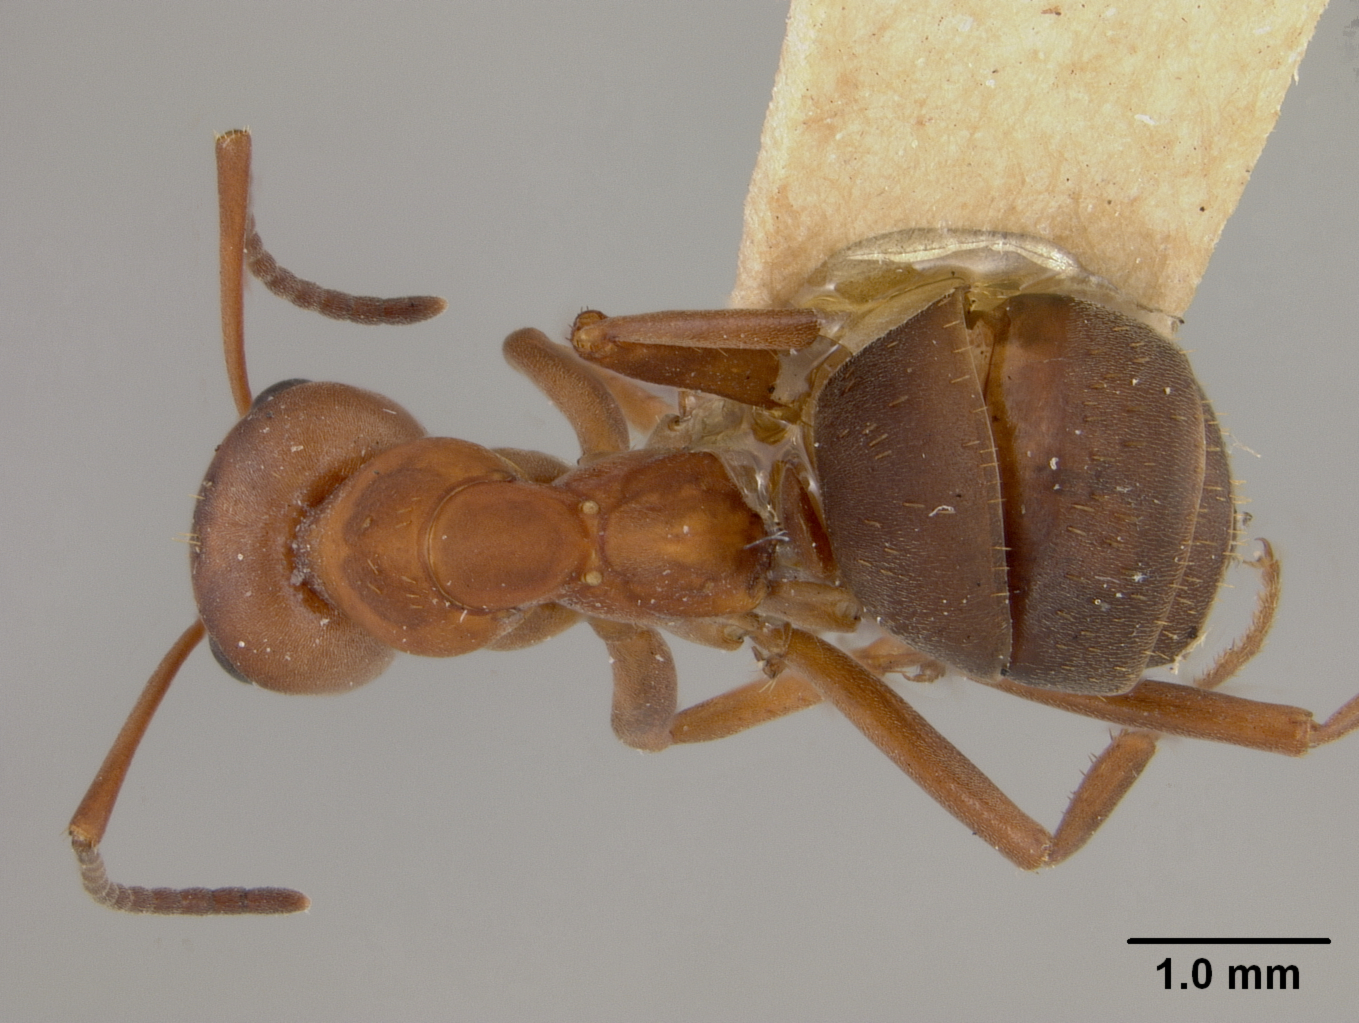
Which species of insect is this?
Formica microgyna
